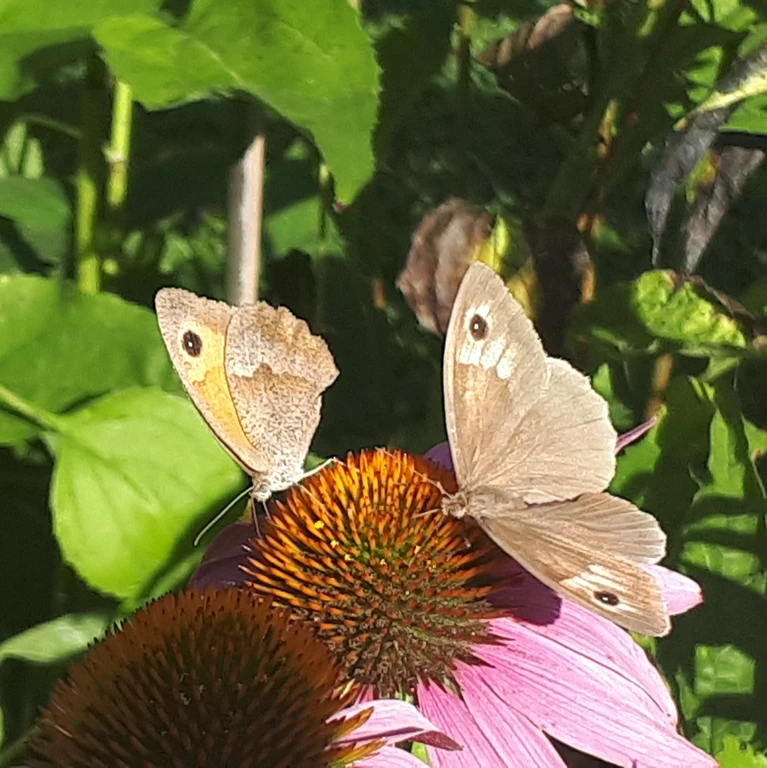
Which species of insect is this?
Maniola jurtina
